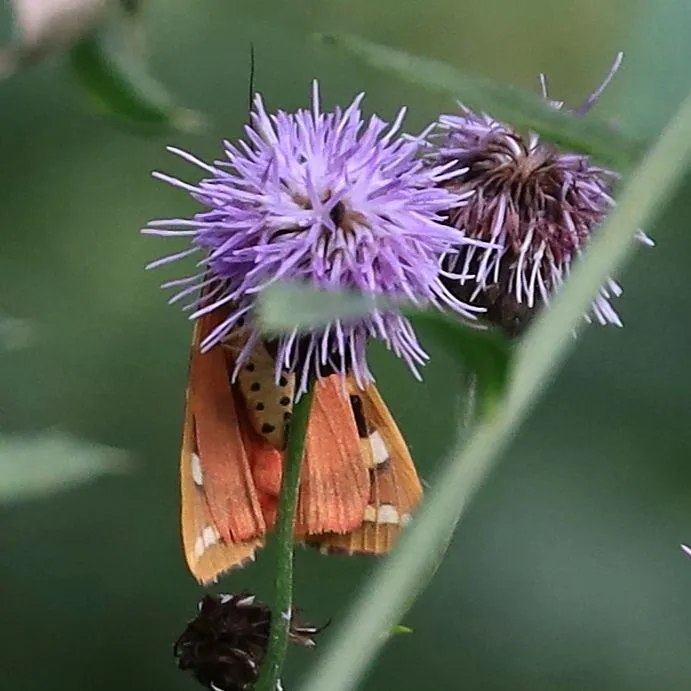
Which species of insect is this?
Euplagia quadripunctaria
